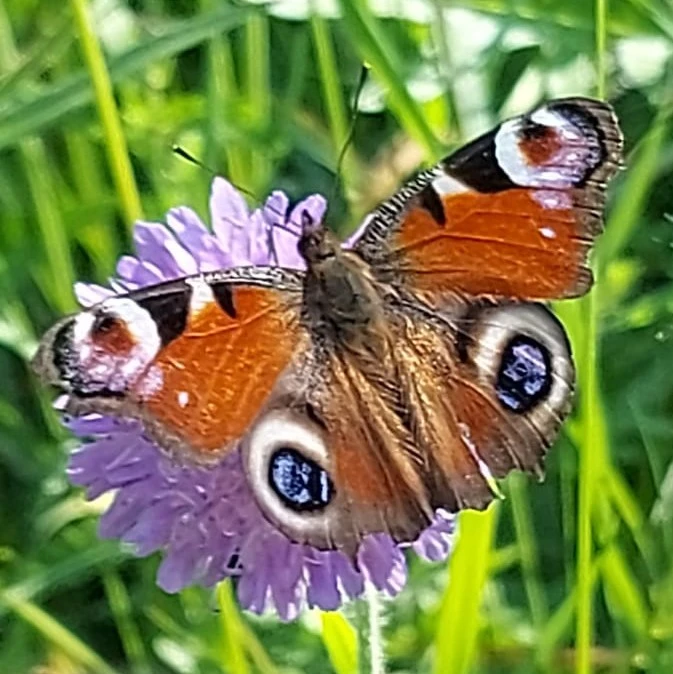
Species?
Aglais io
